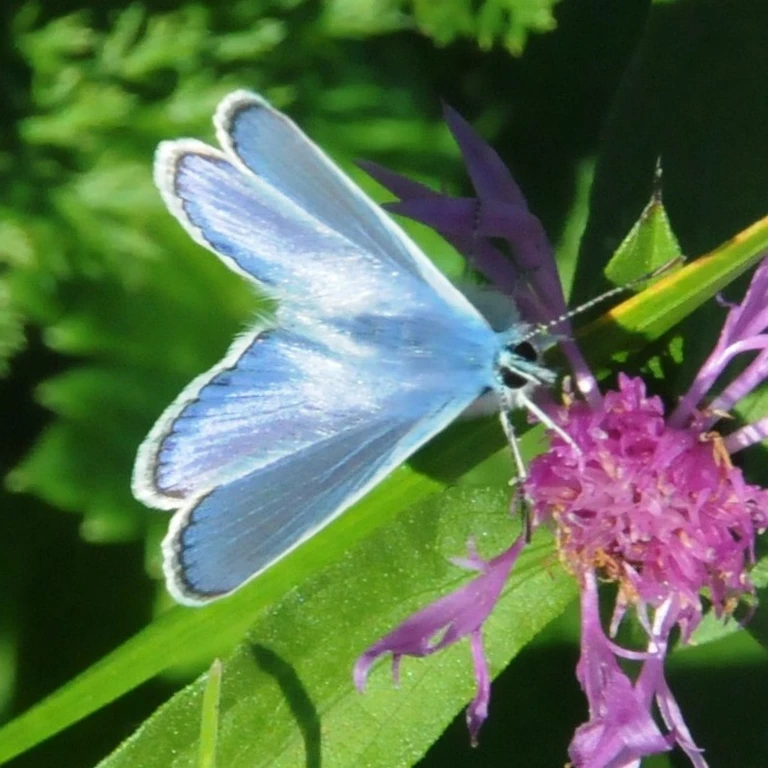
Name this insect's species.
Polyommatus icarus
